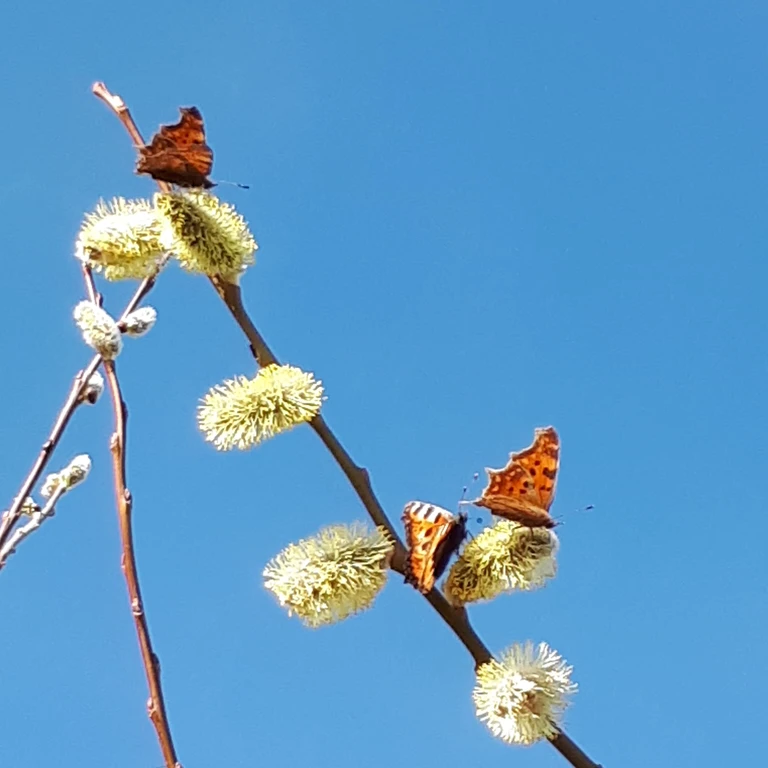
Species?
Polygonia c-album
